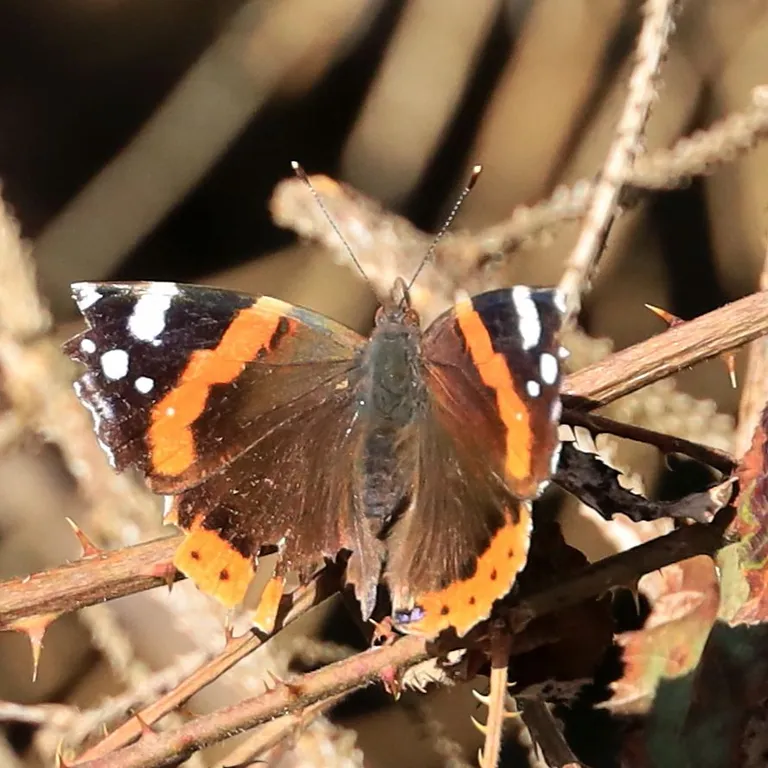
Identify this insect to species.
Vanessa atalanta
